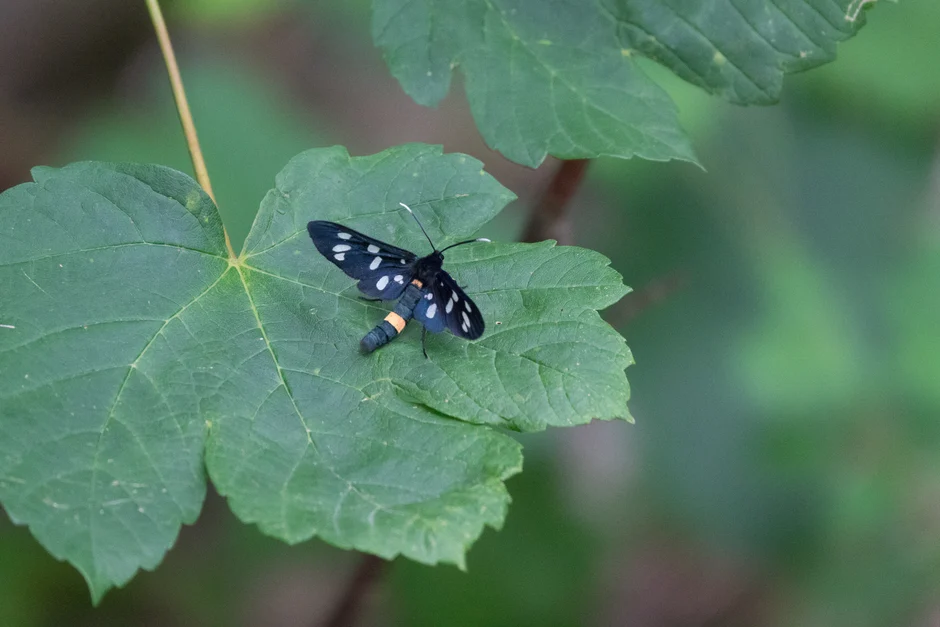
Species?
Amata phegea
